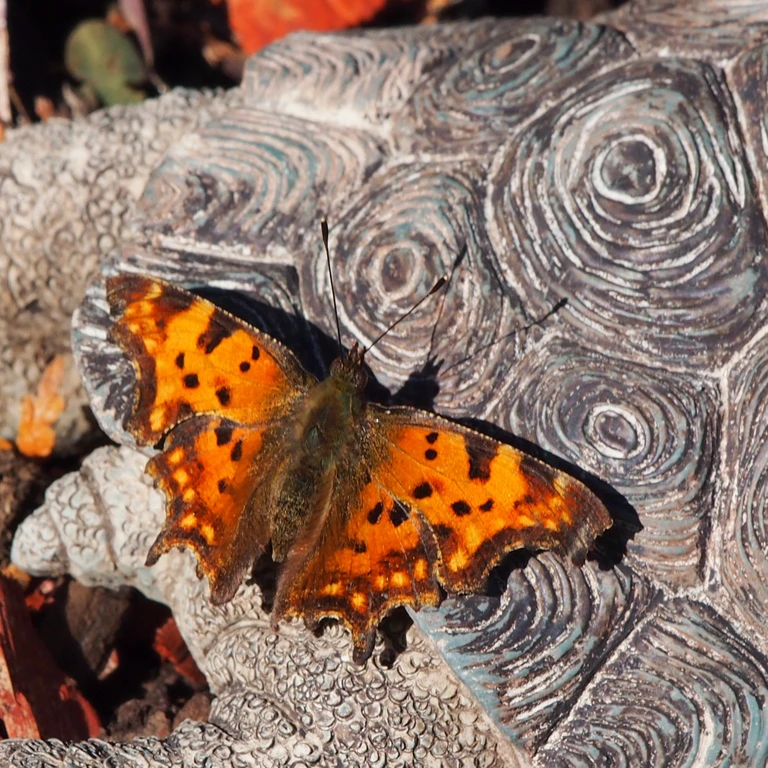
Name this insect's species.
Polygonia c-album
